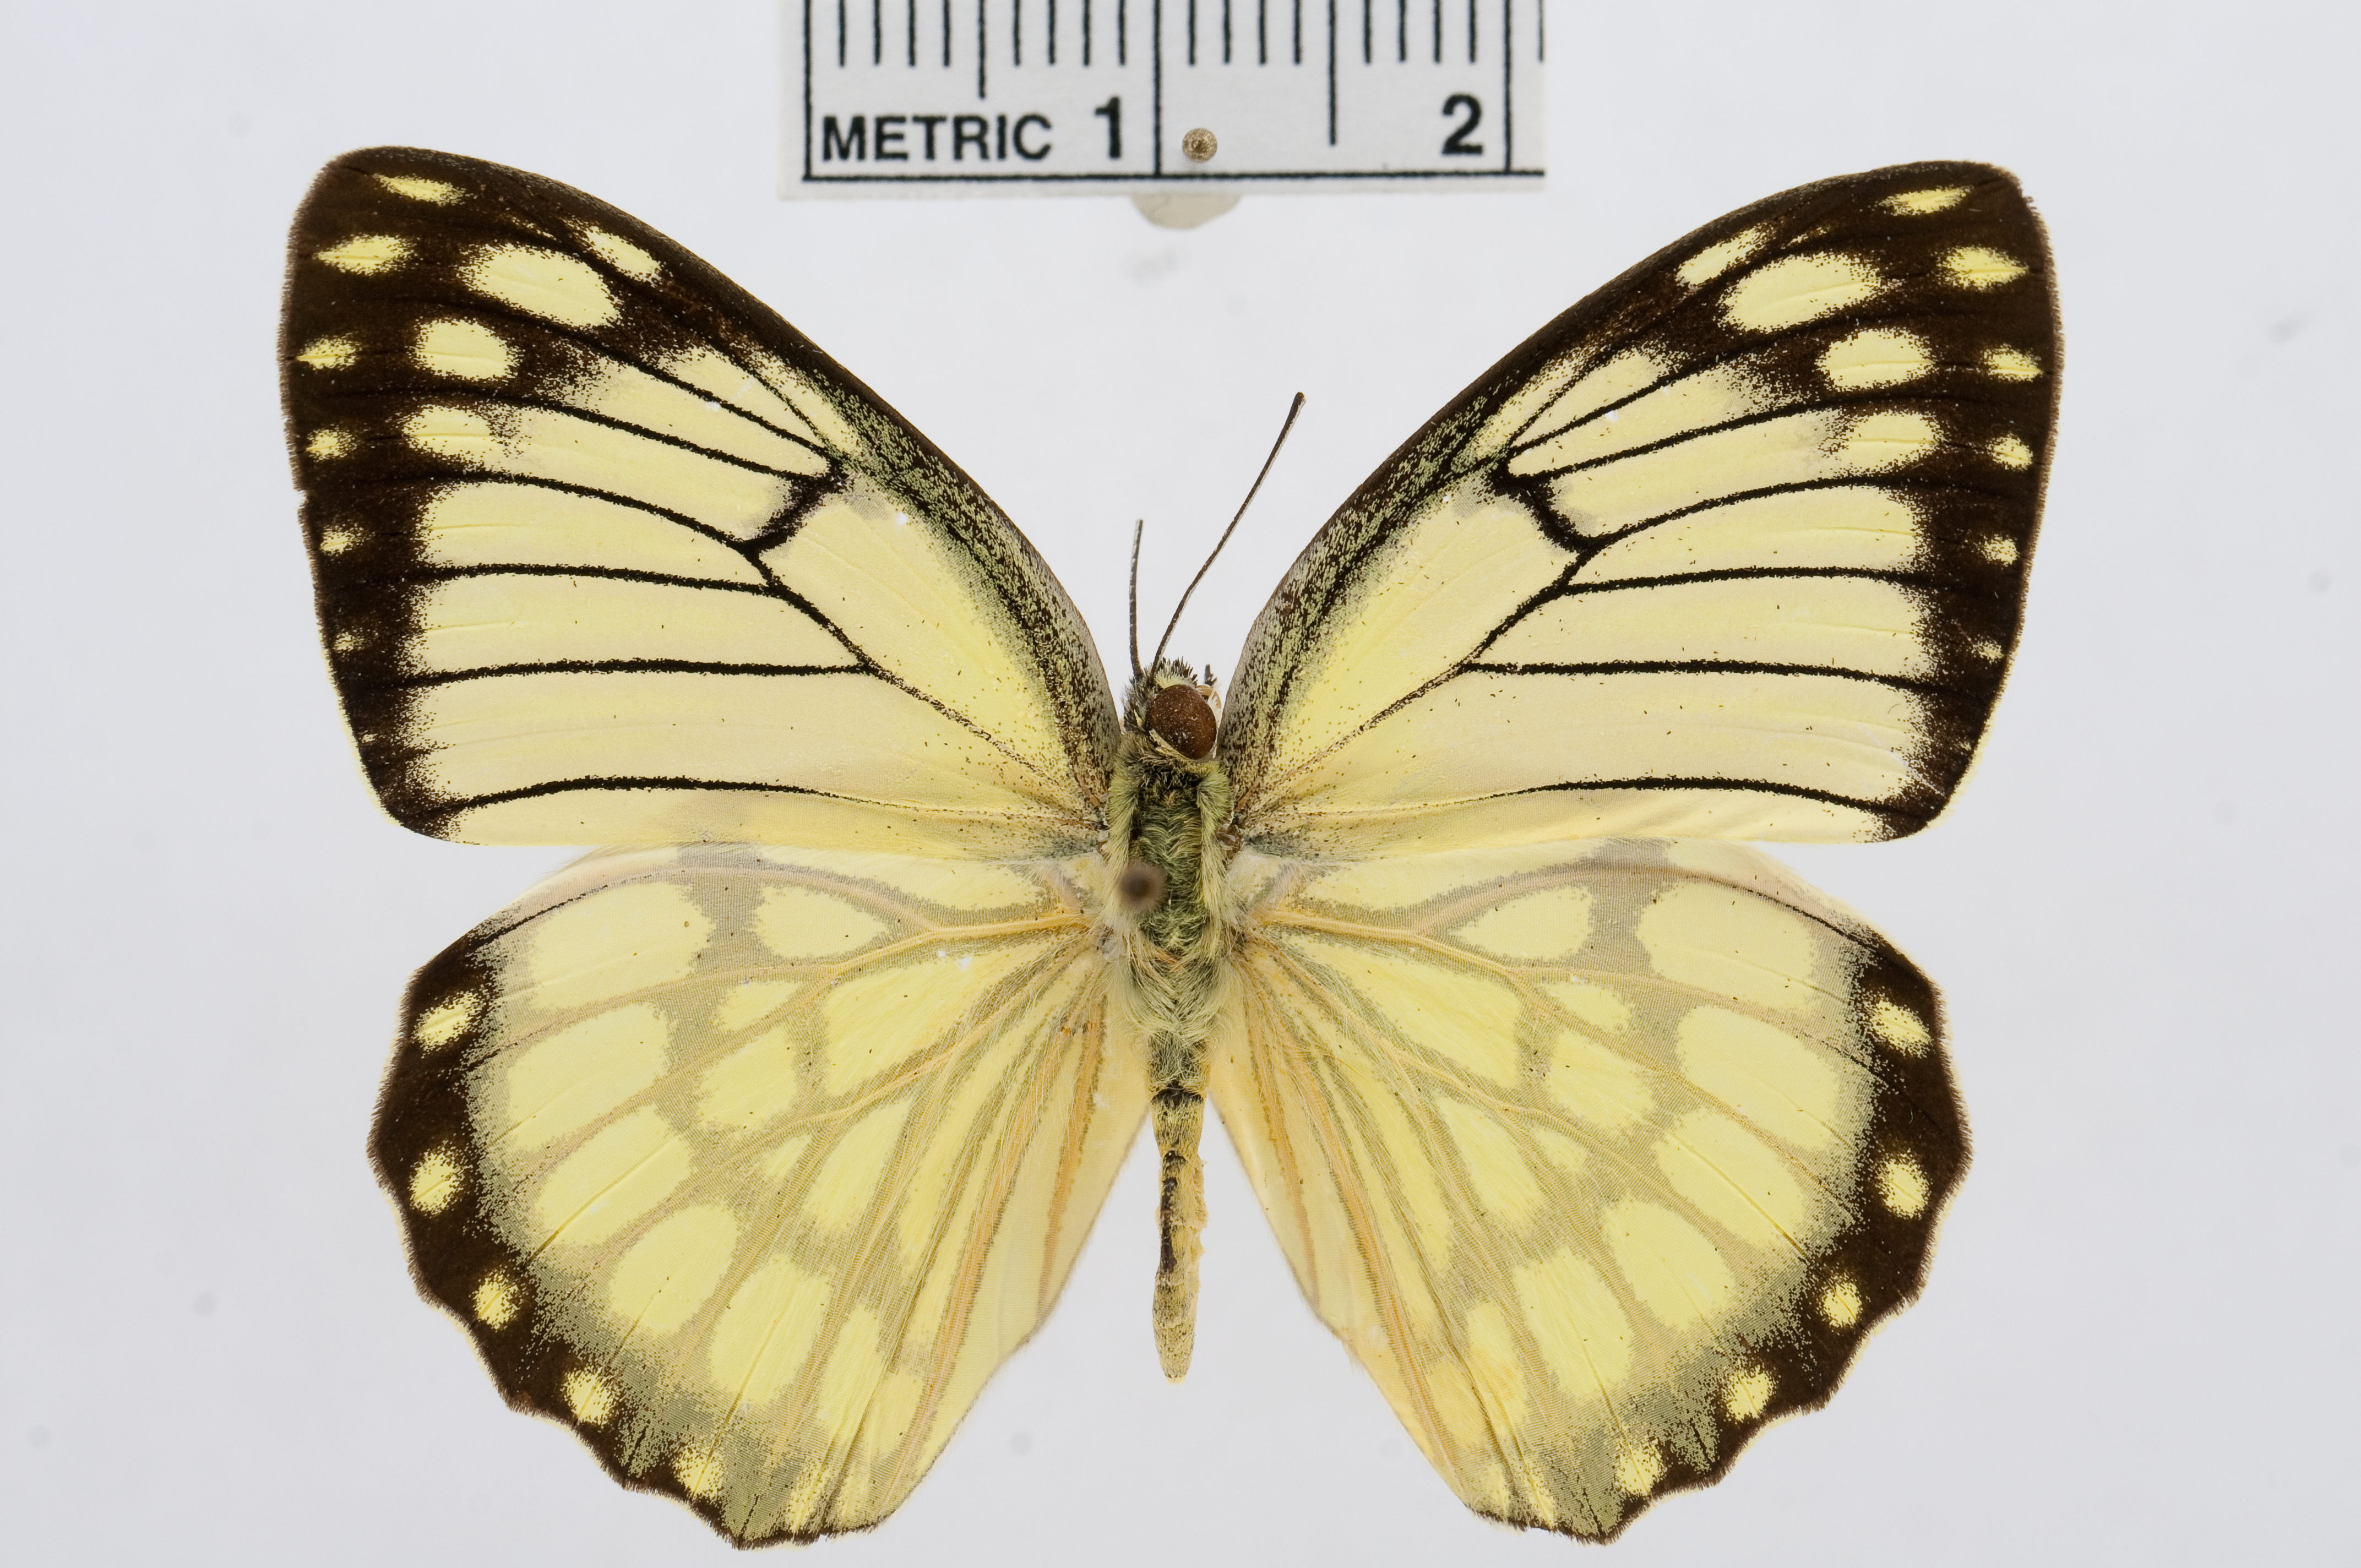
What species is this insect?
Colotis protomedia
